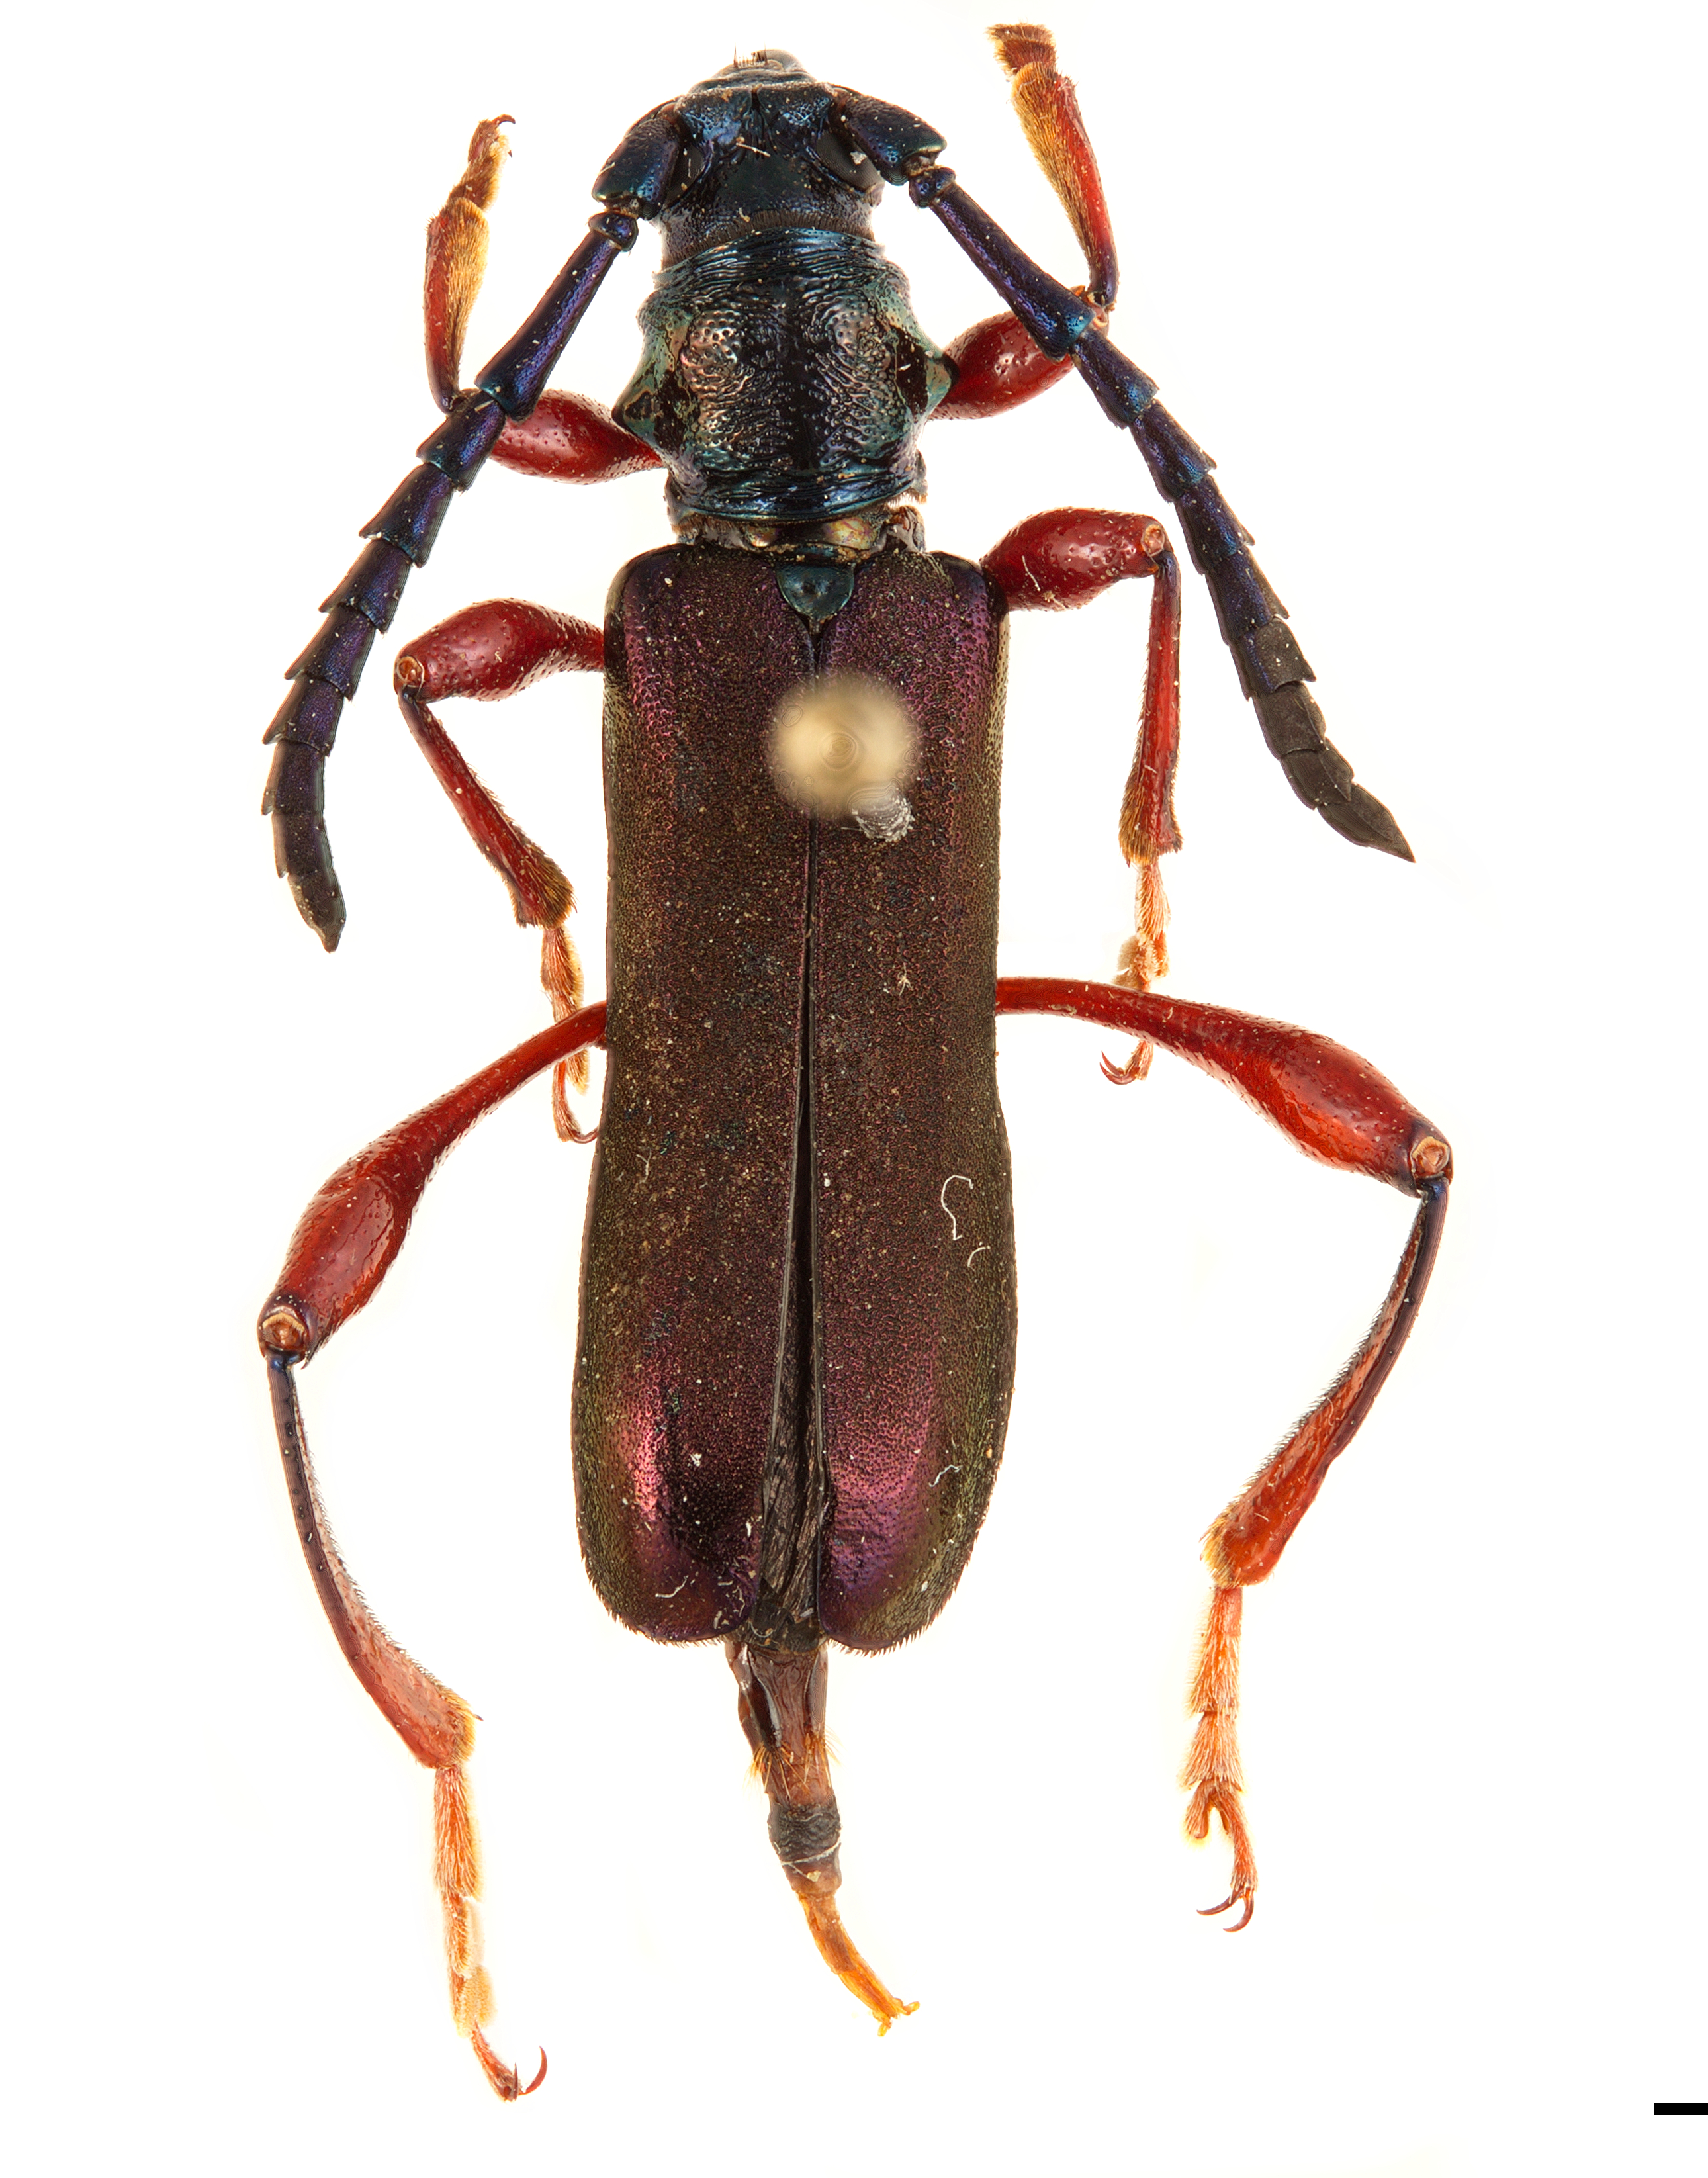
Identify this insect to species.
Ipothalia cambodgensis
